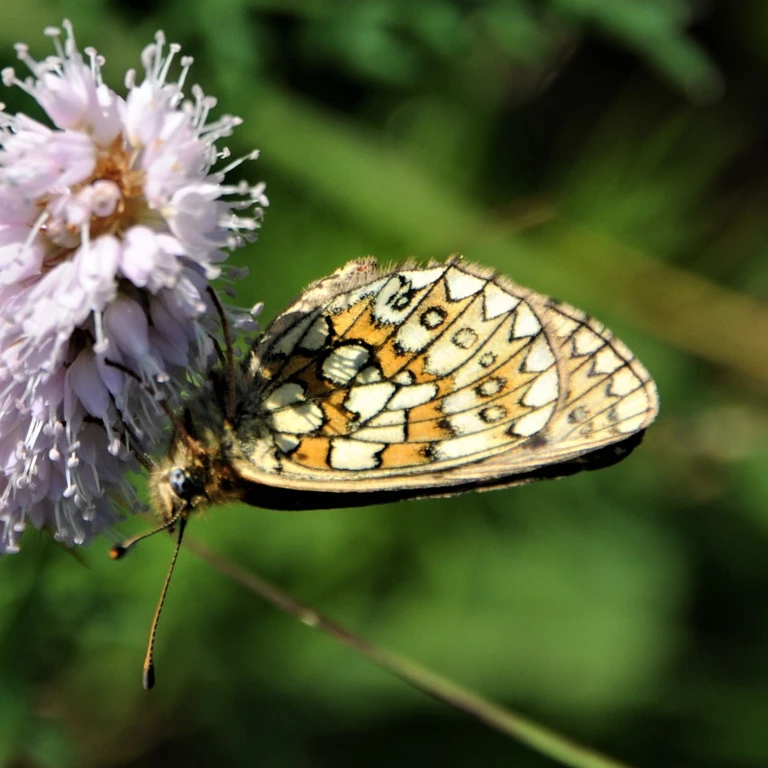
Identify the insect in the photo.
Boloria eunomia
